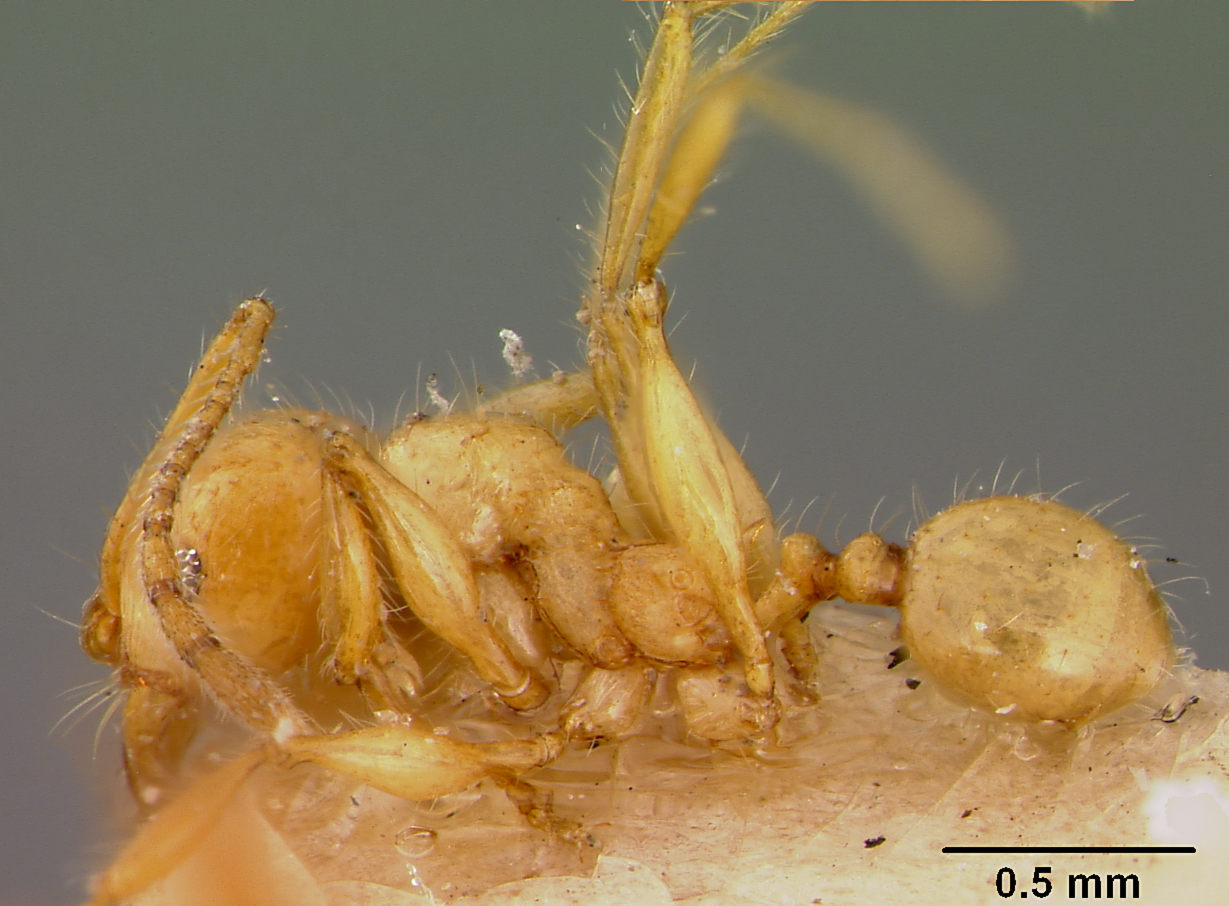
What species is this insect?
Pheidole mendanai
